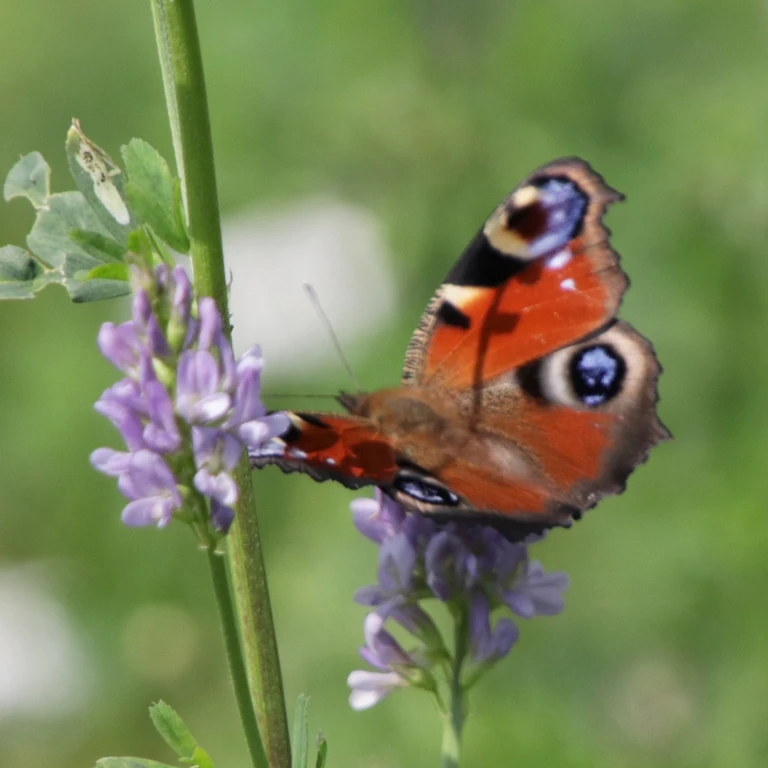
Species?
Aglais io
